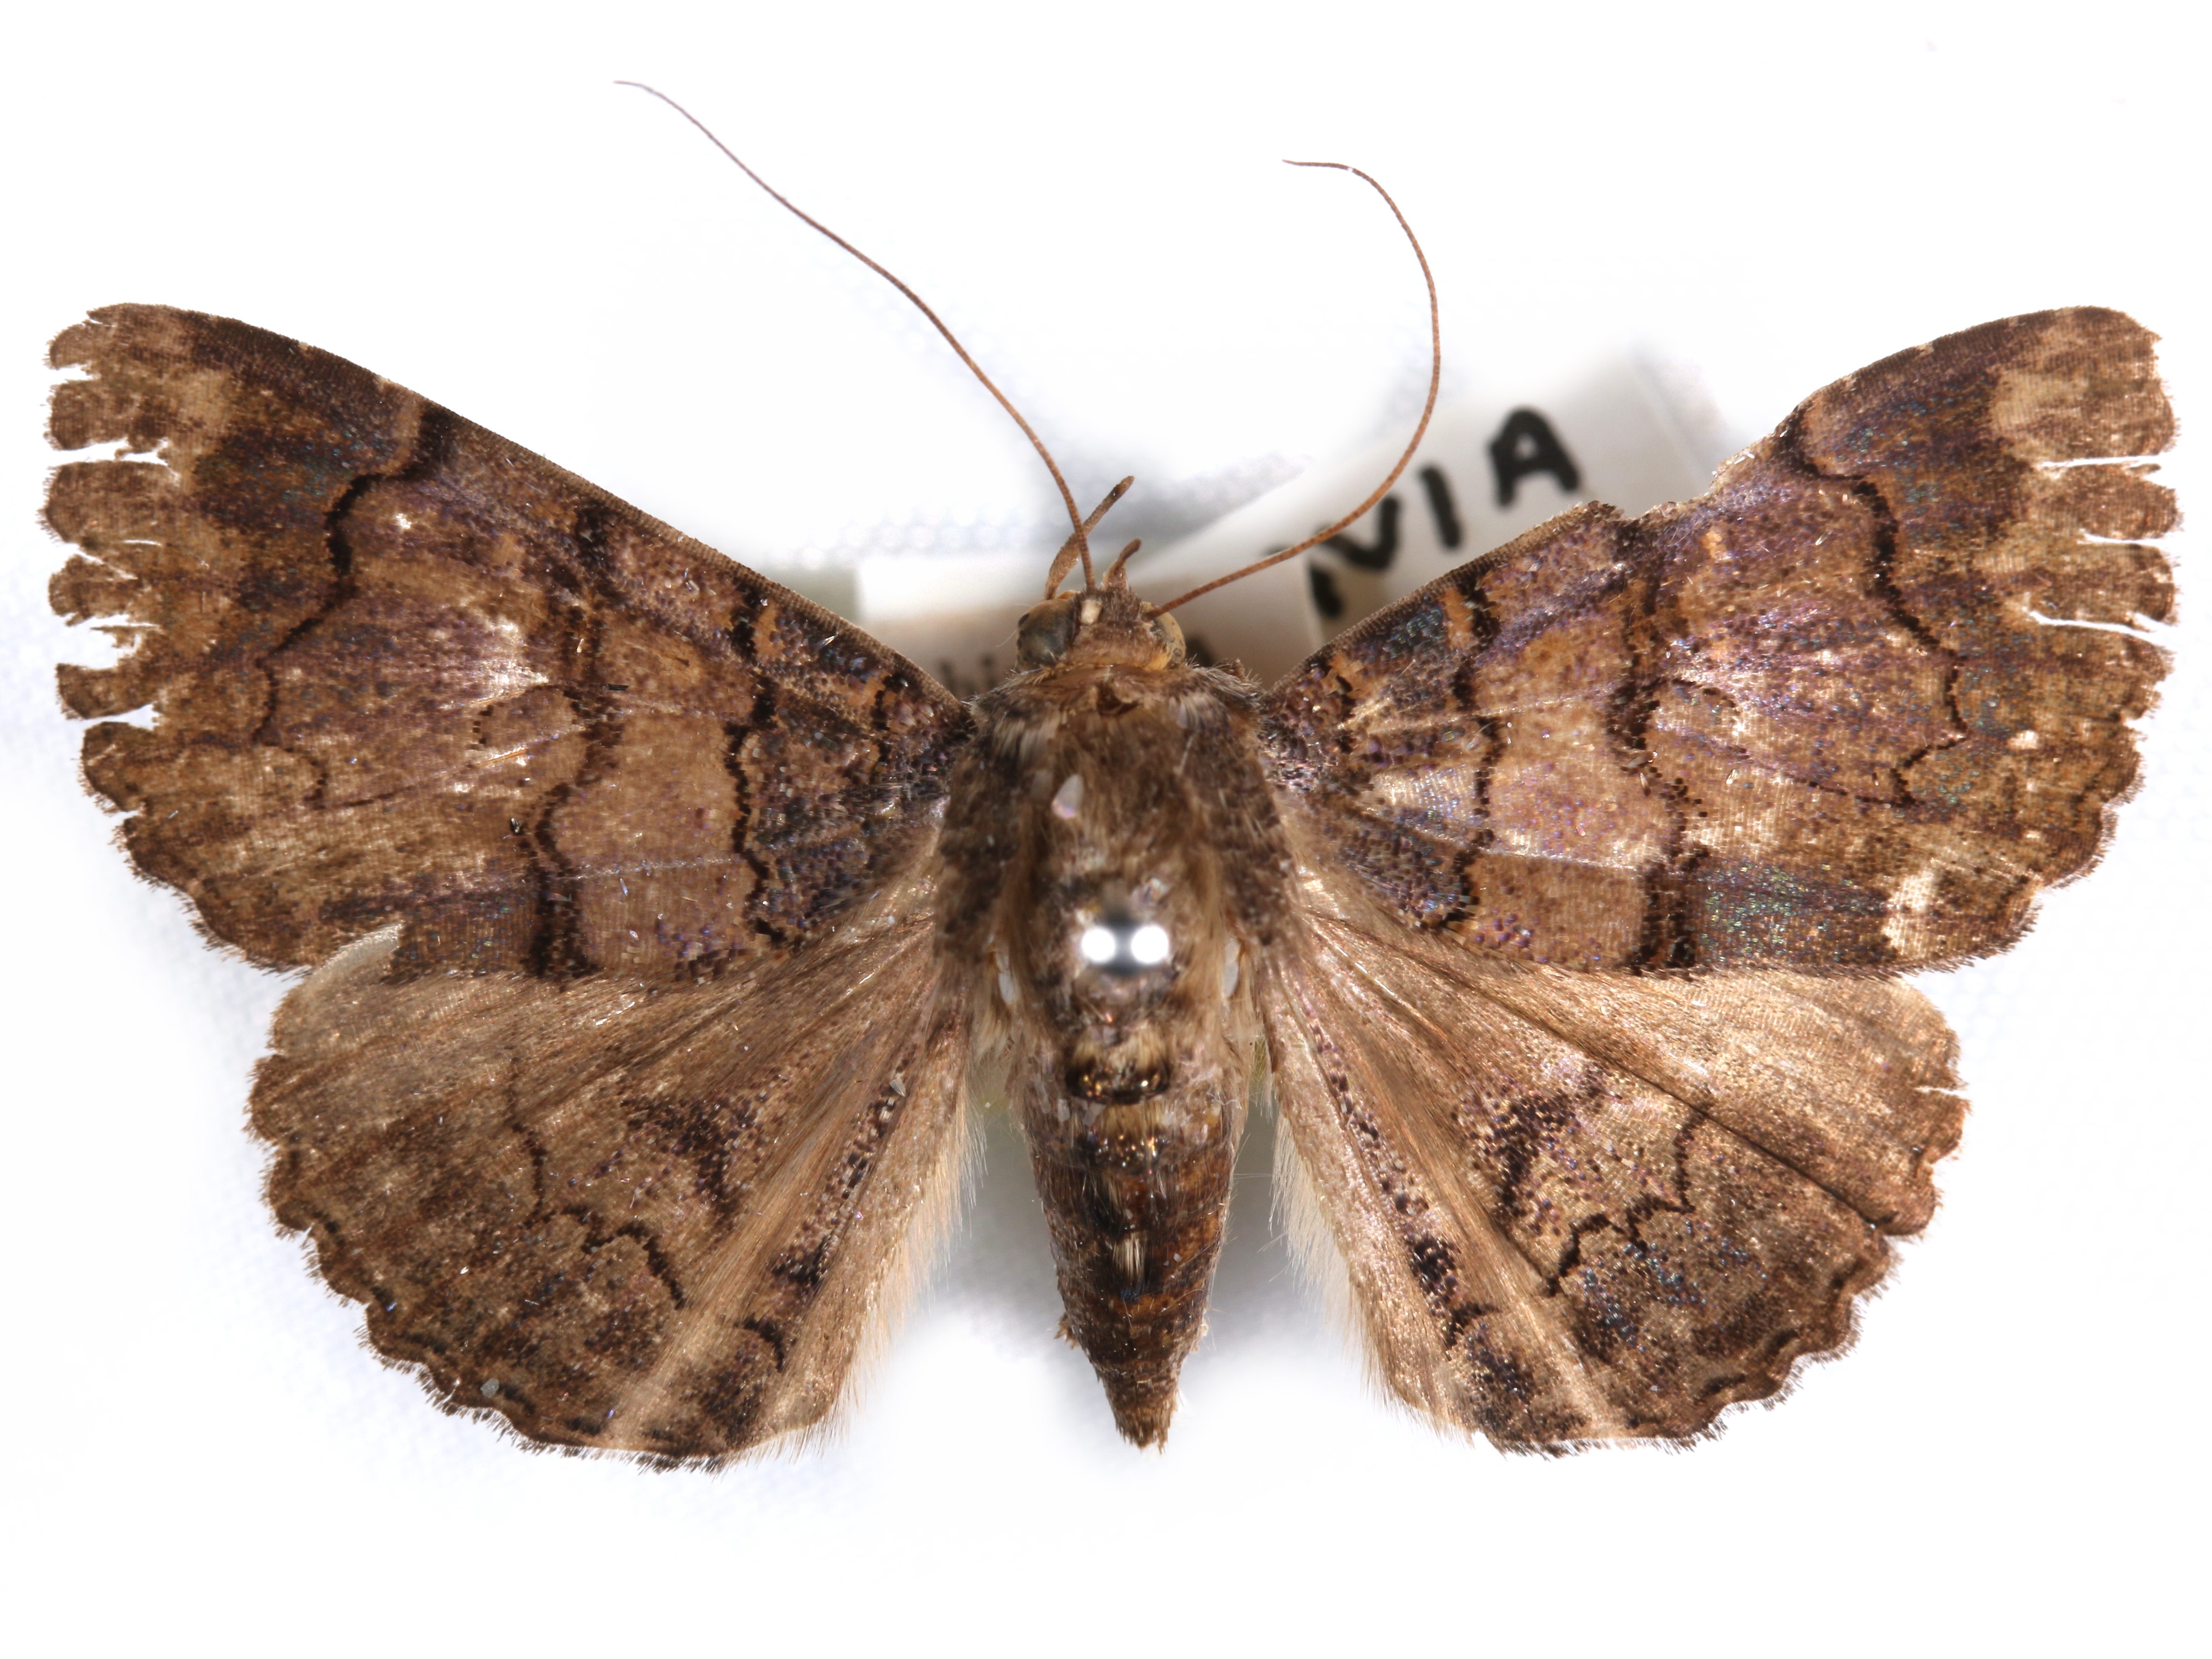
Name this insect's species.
Lophotavia globulipes
